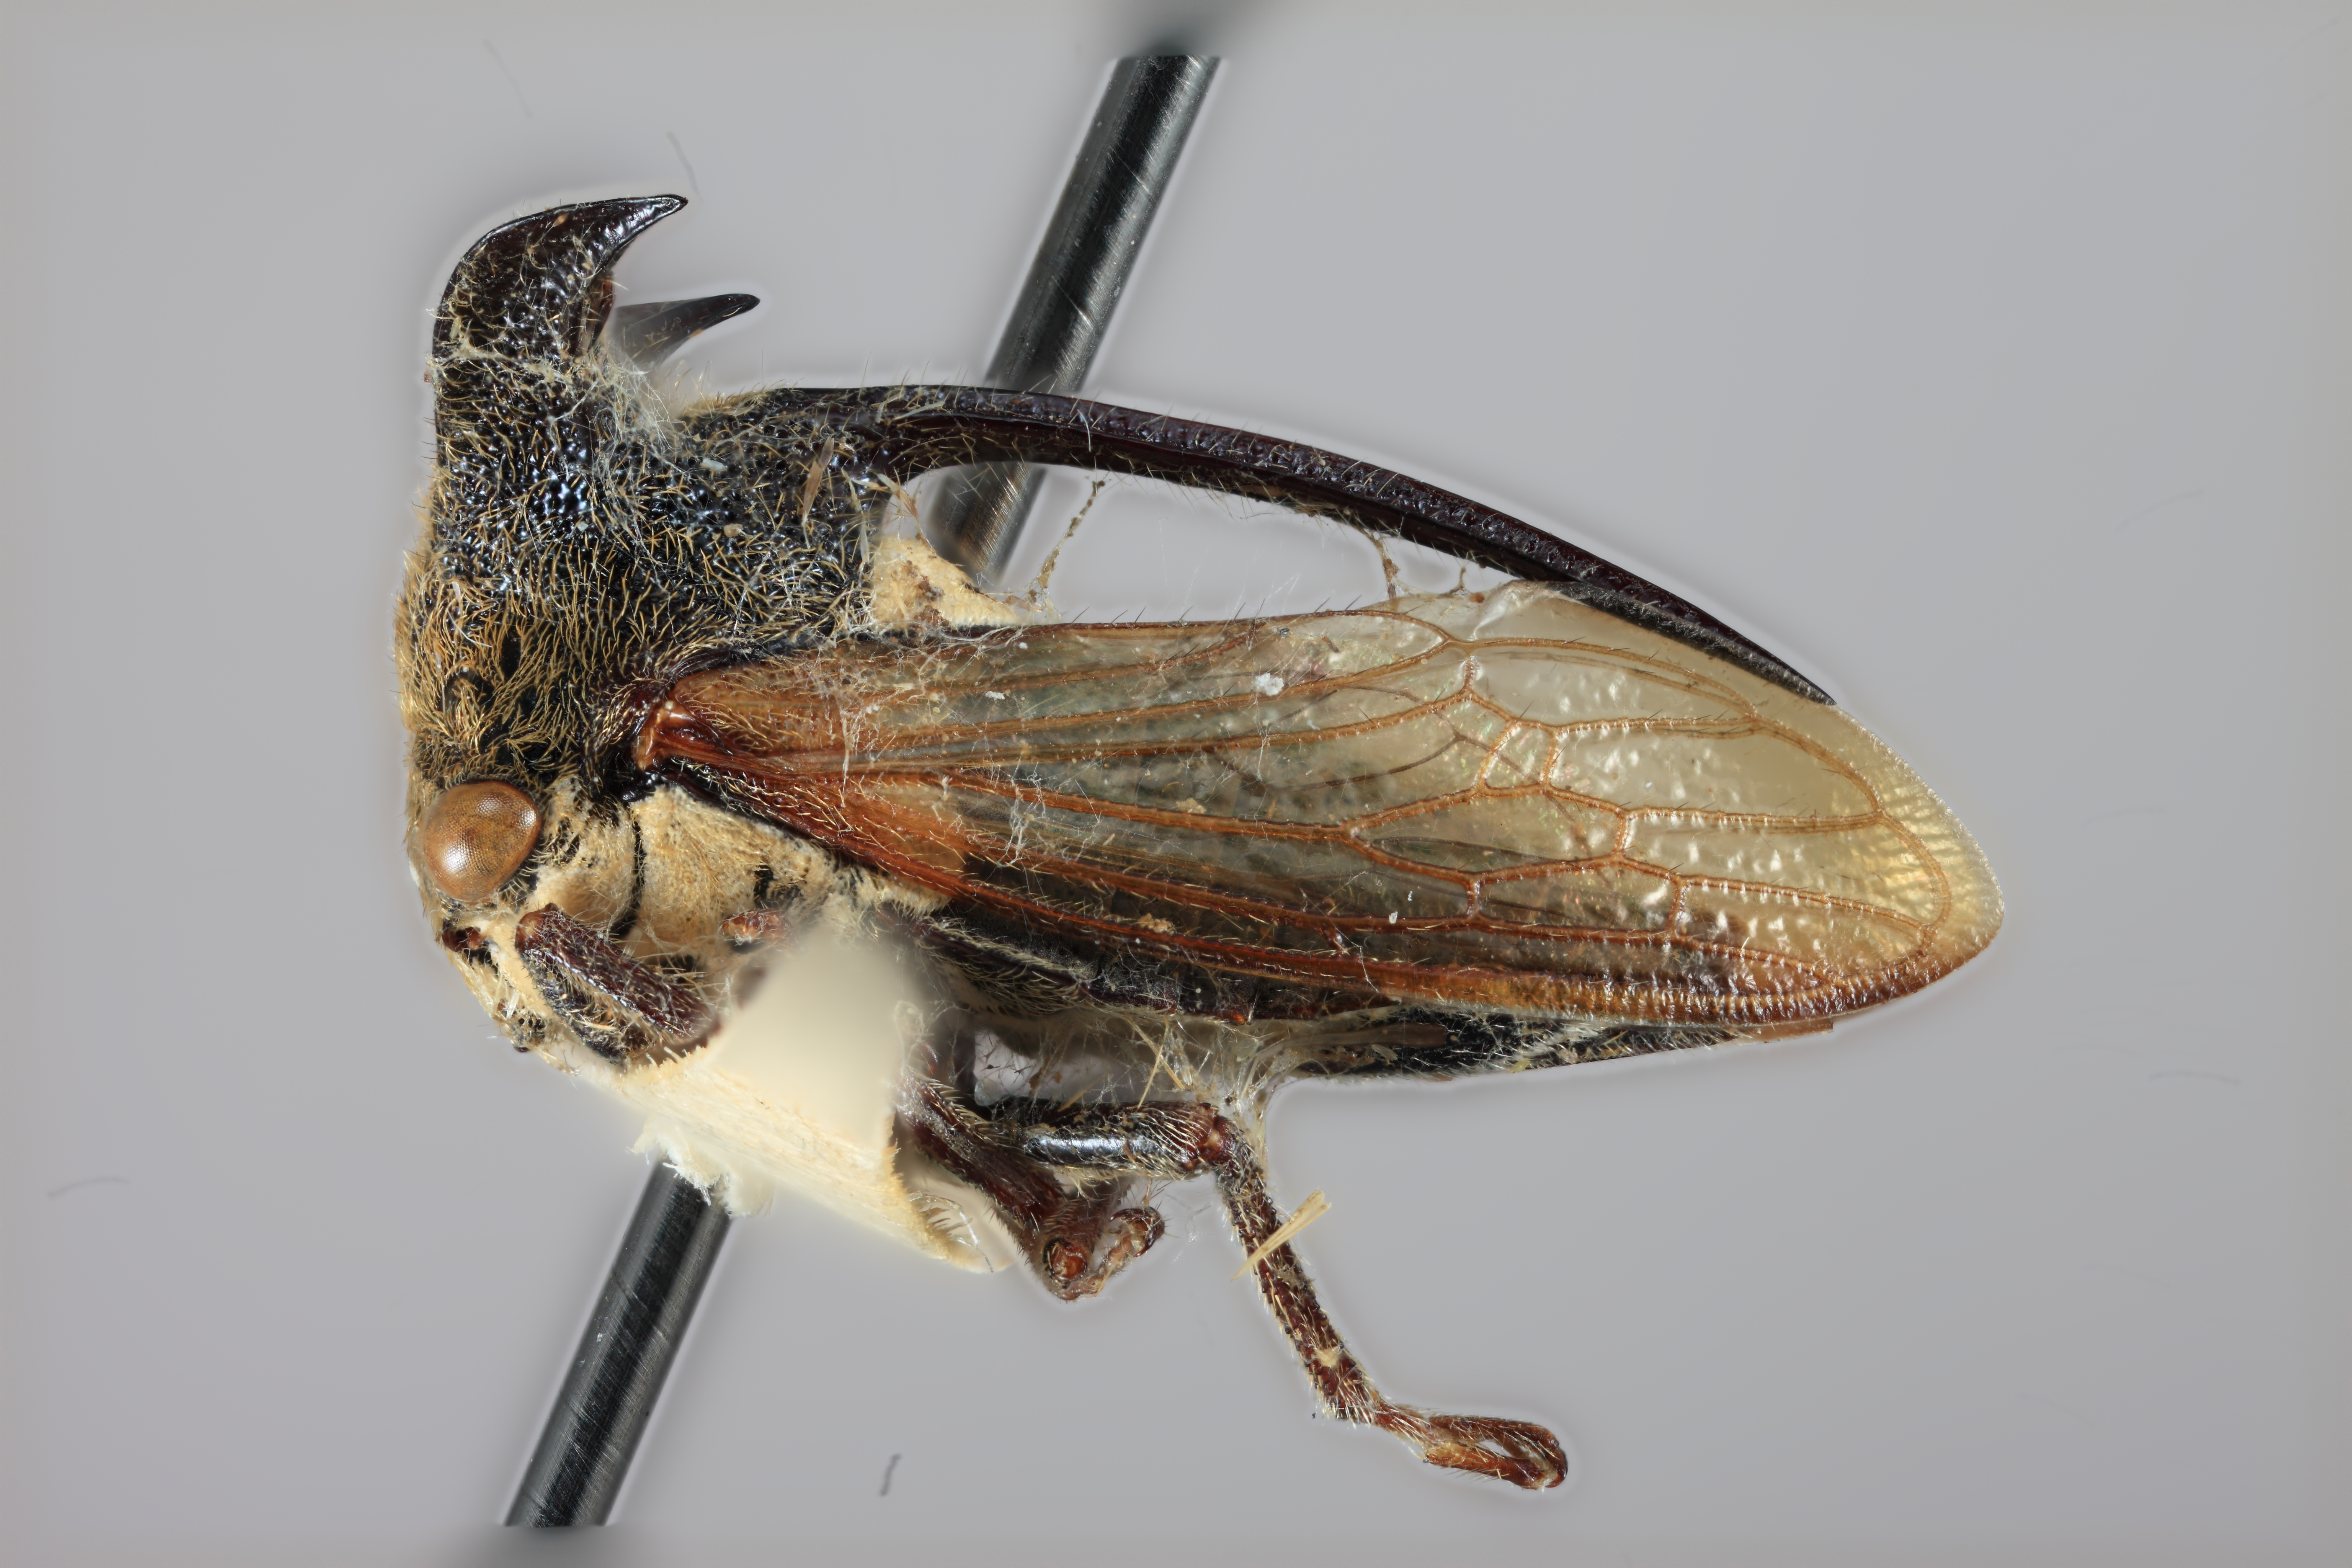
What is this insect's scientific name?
Leptocentrus pubescens
